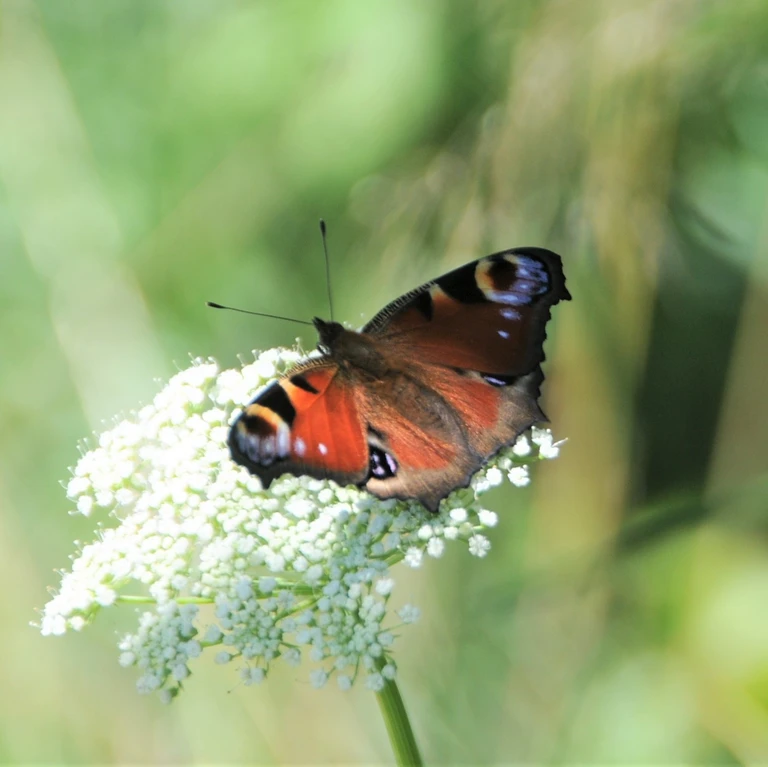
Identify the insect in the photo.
Aglais io
